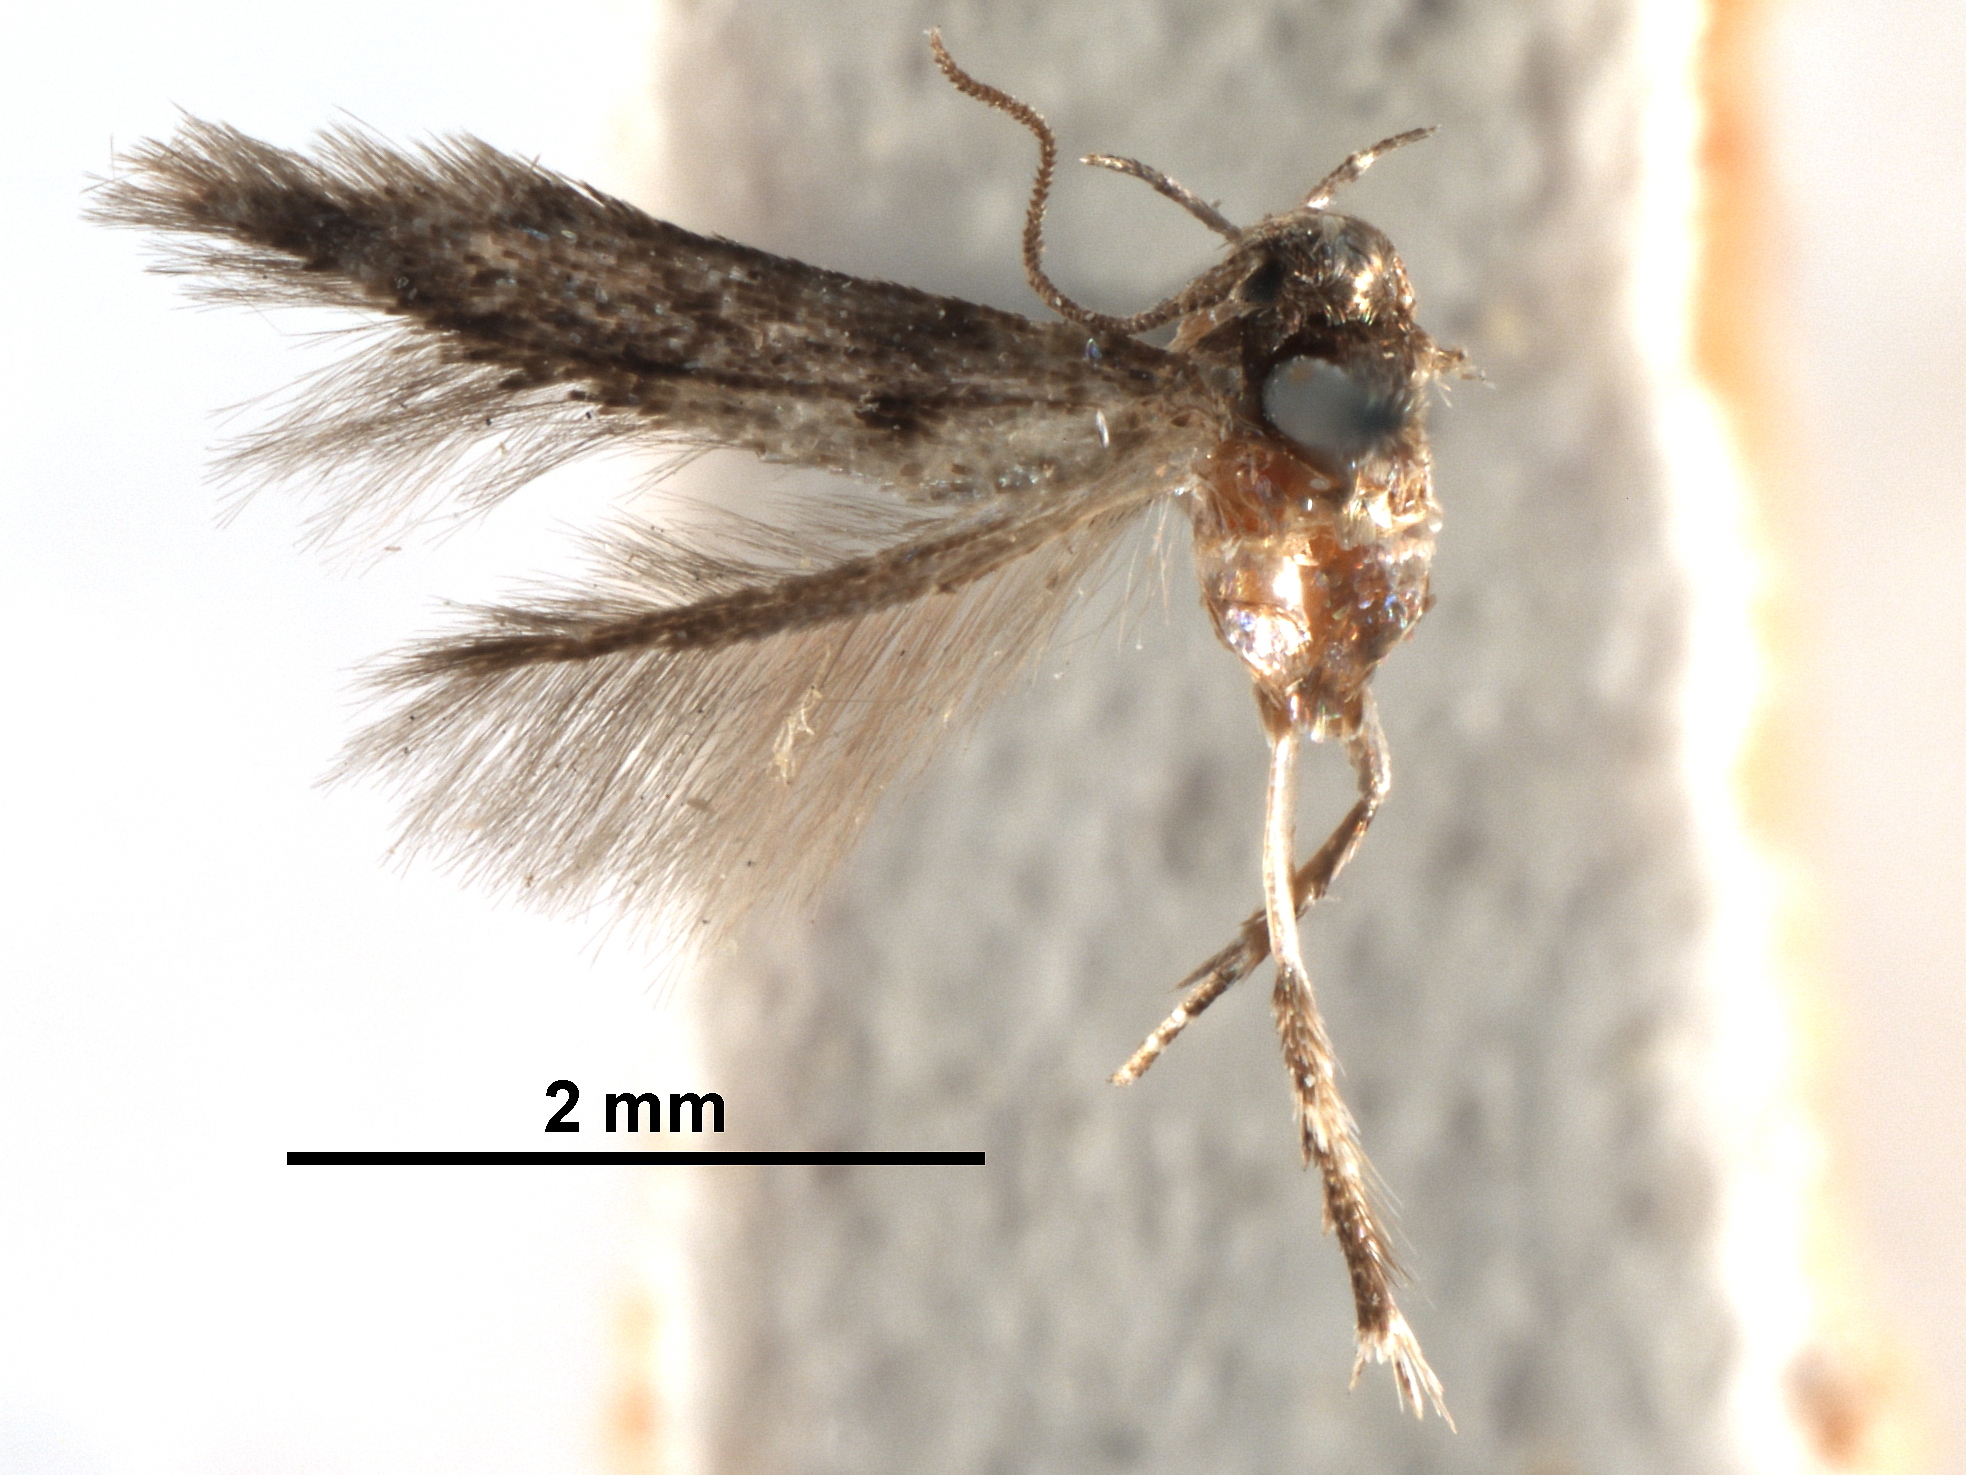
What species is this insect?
Stilbosis venifica
